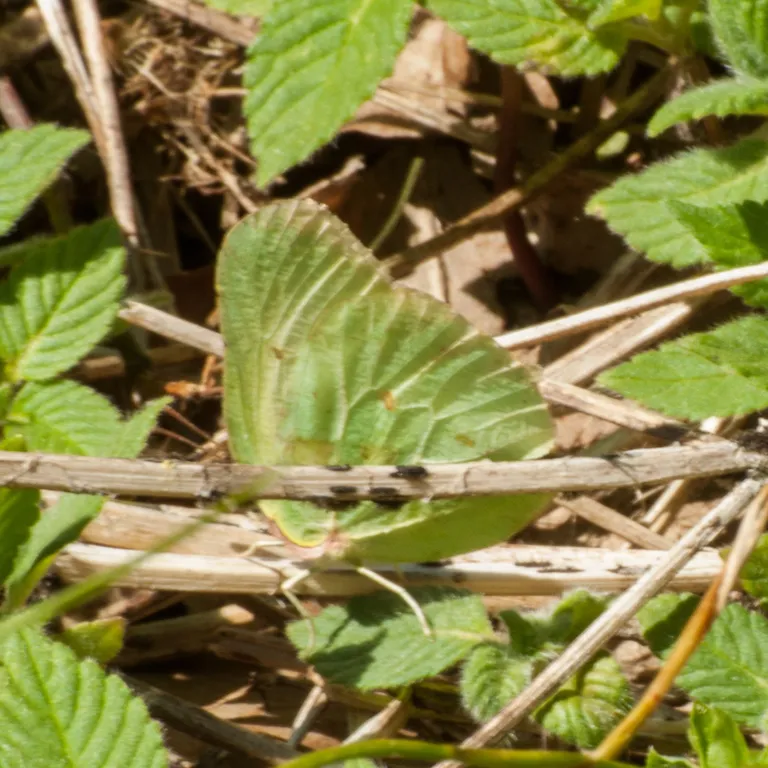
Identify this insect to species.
Gonepteryx rhamni
